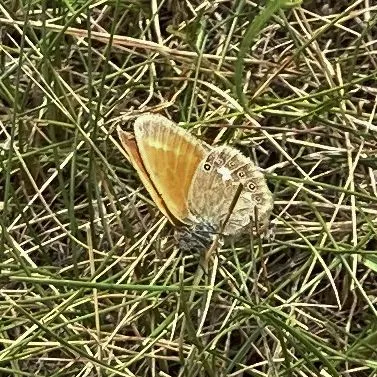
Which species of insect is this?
Coenonympha glycerion (also Coenonympha iphis)
